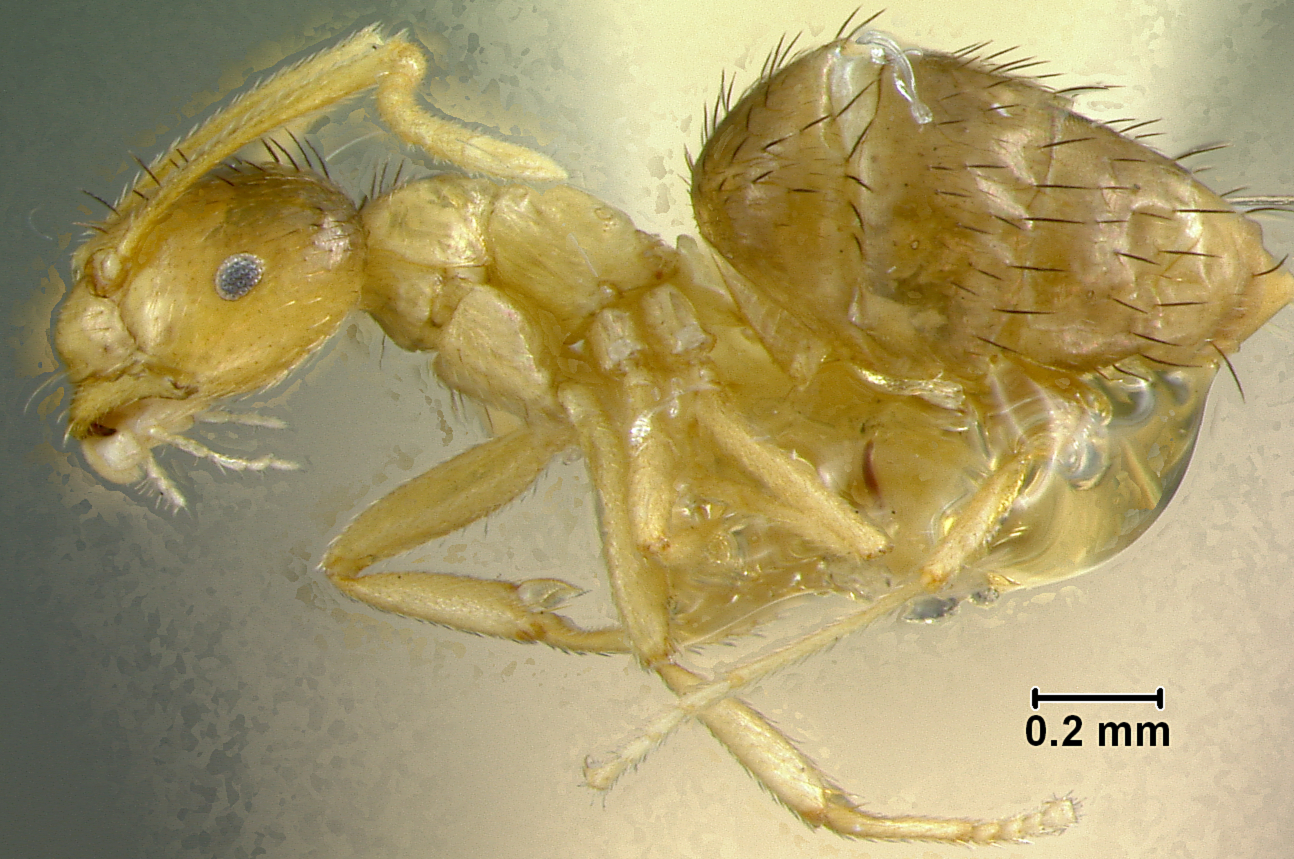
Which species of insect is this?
Brachymyrmex cavernicola
